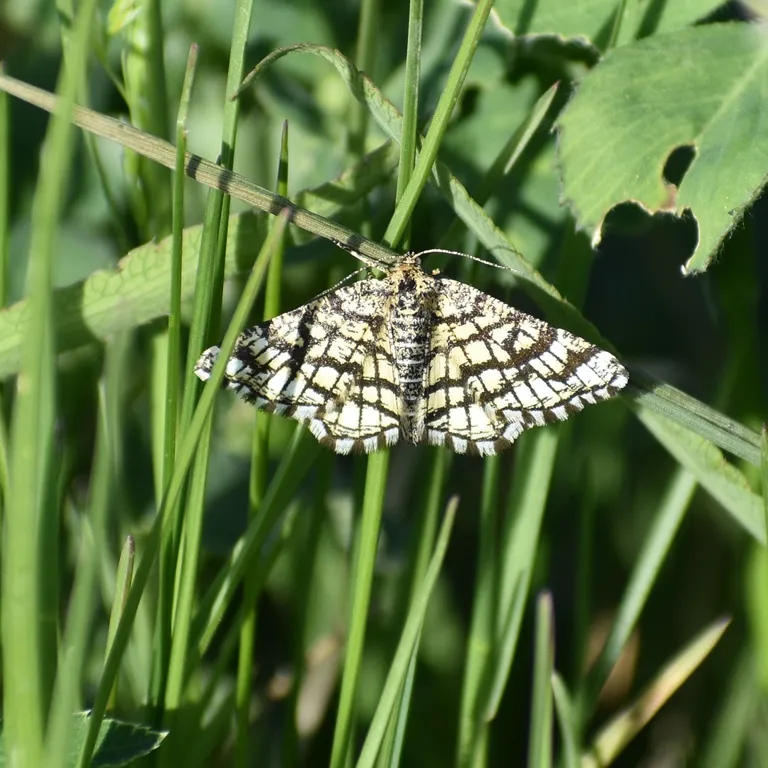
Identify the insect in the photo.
Chiasmia clathrata
